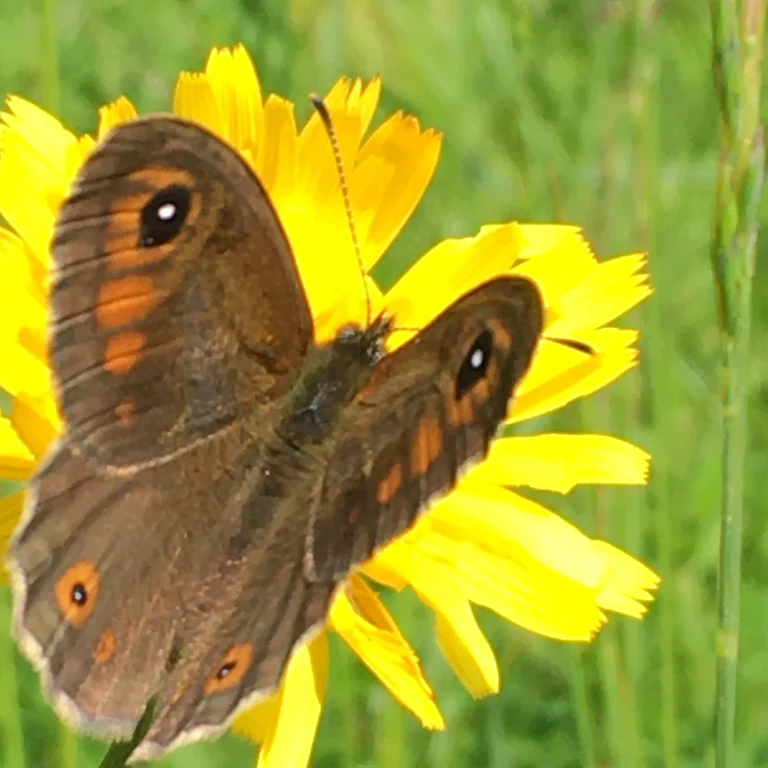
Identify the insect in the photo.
Lasiommata maera (also Pararge maera)
